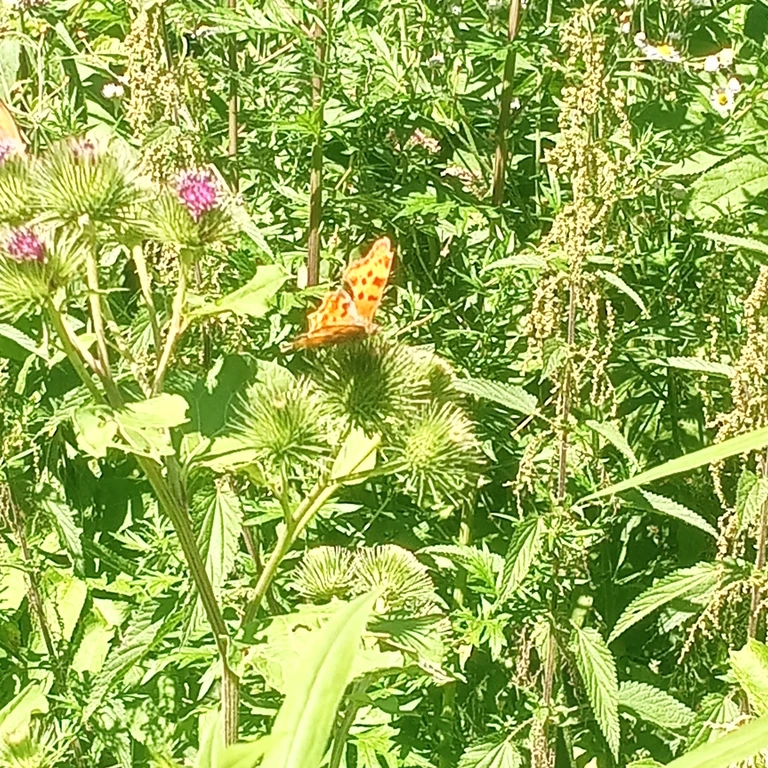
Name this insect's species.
Polygonia c-album
